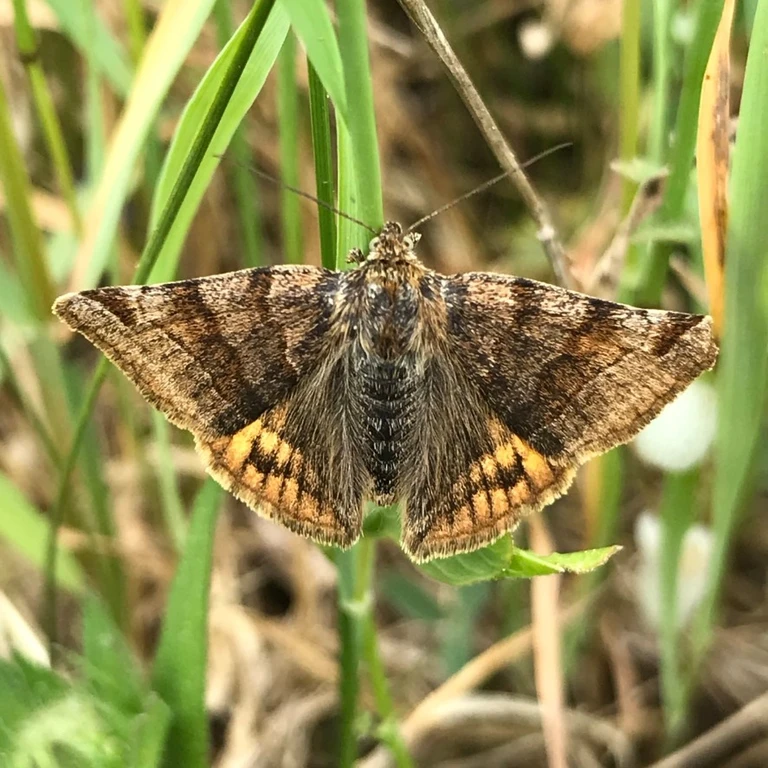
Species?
Euclidia glyphica
